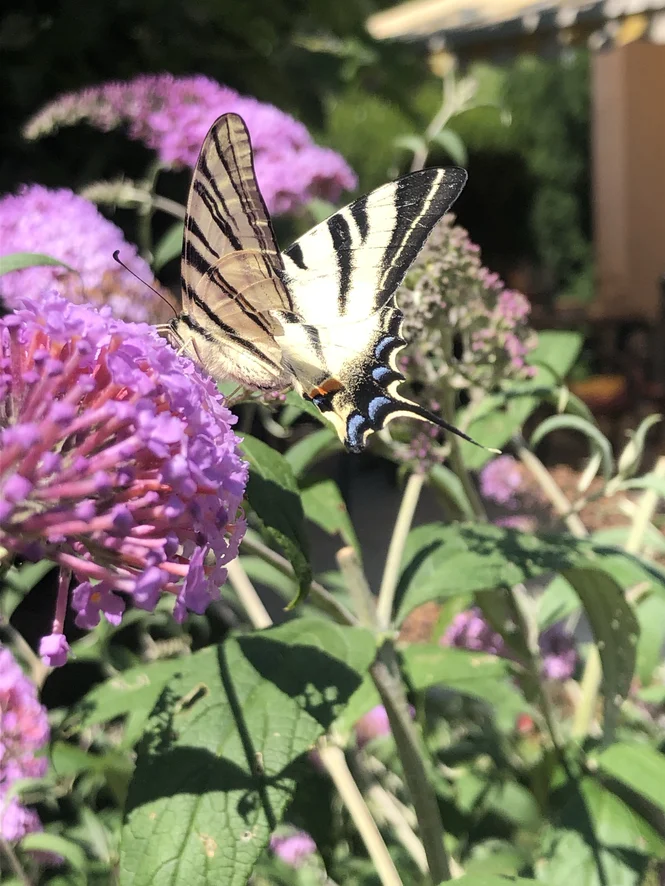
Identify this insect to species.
Iphiclides podalirius
